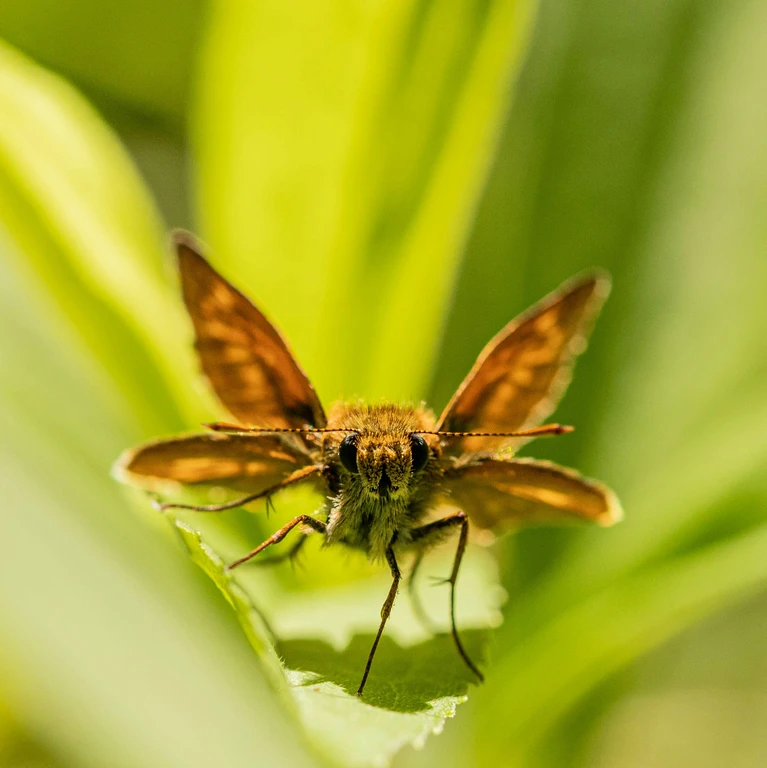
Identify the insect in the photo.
Ochlodes sylvanus (also Ochlodes venata)
